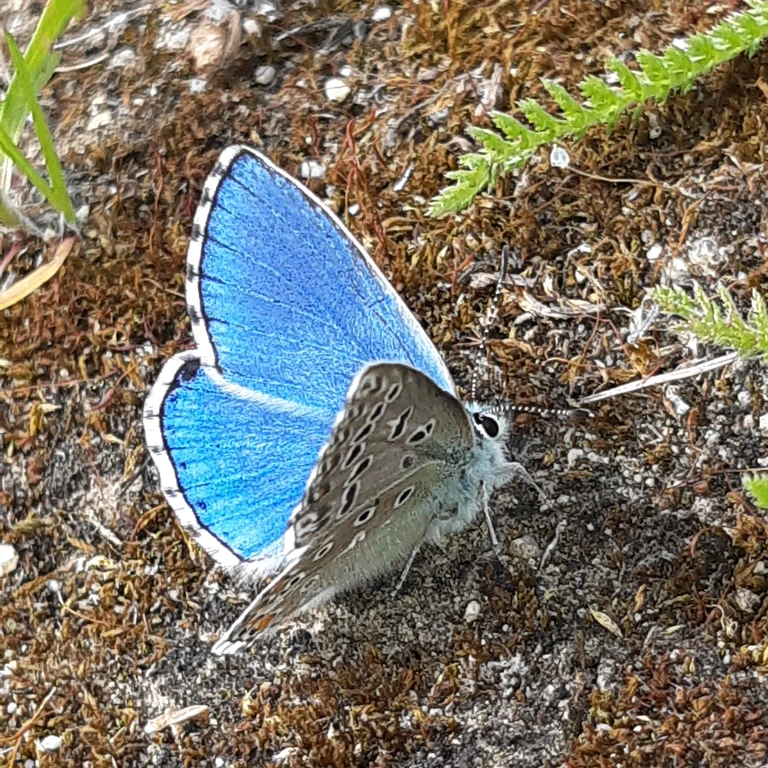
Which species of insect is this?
Lysandra bellargus
